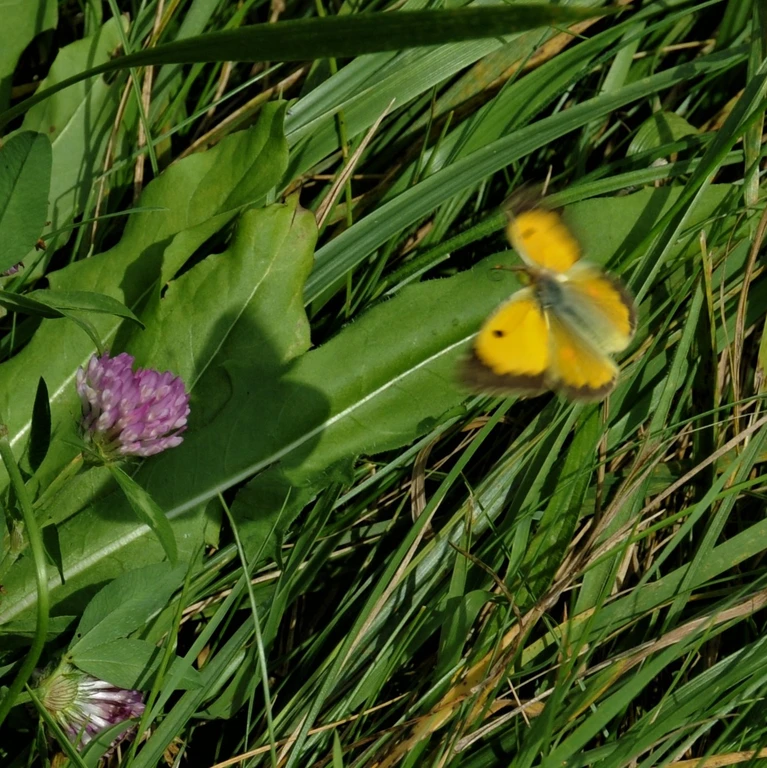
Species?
Colias croceus
